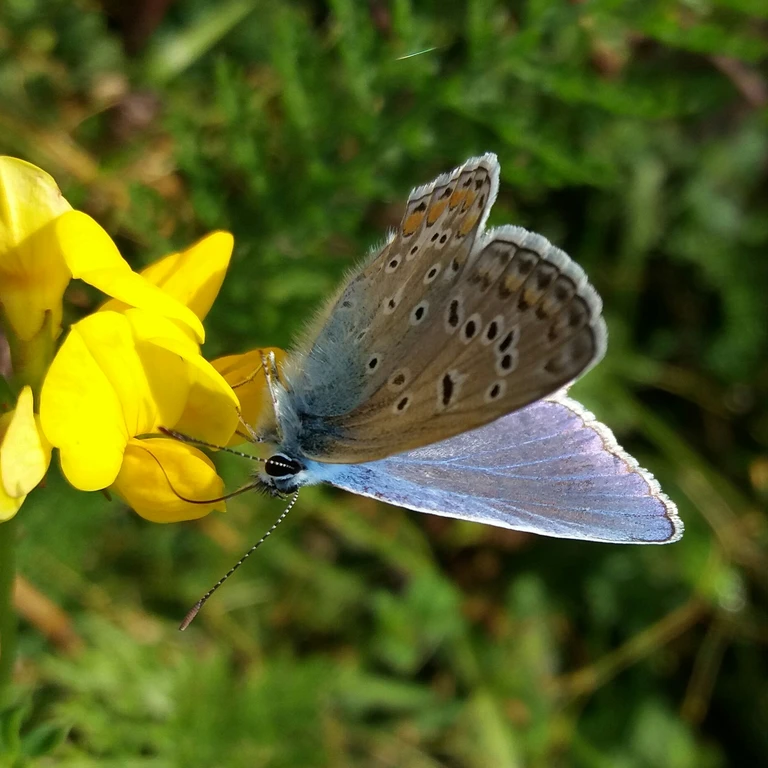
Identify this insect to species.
Polyommatus icarus
